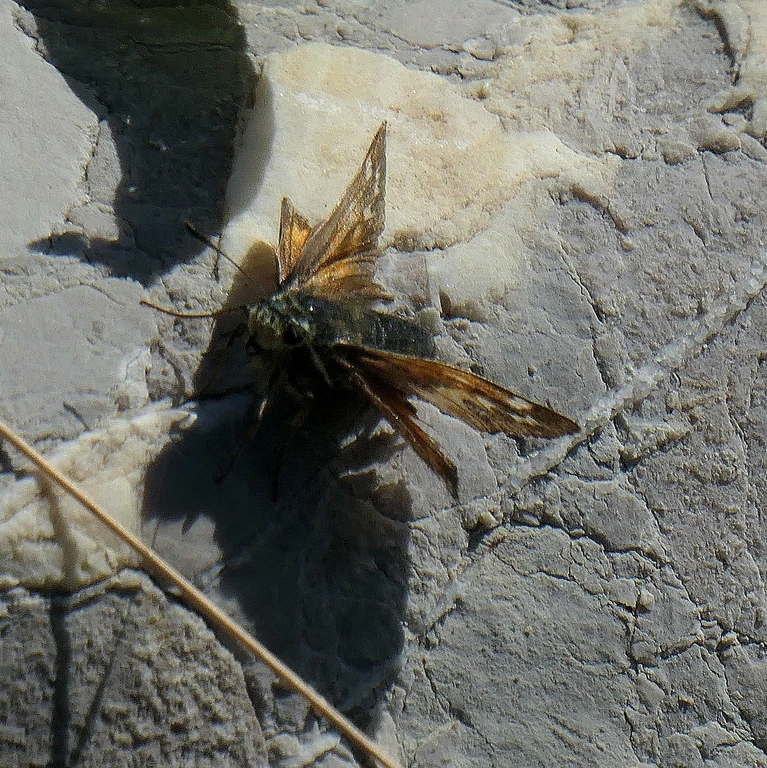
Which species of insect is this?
Hesperia comma
